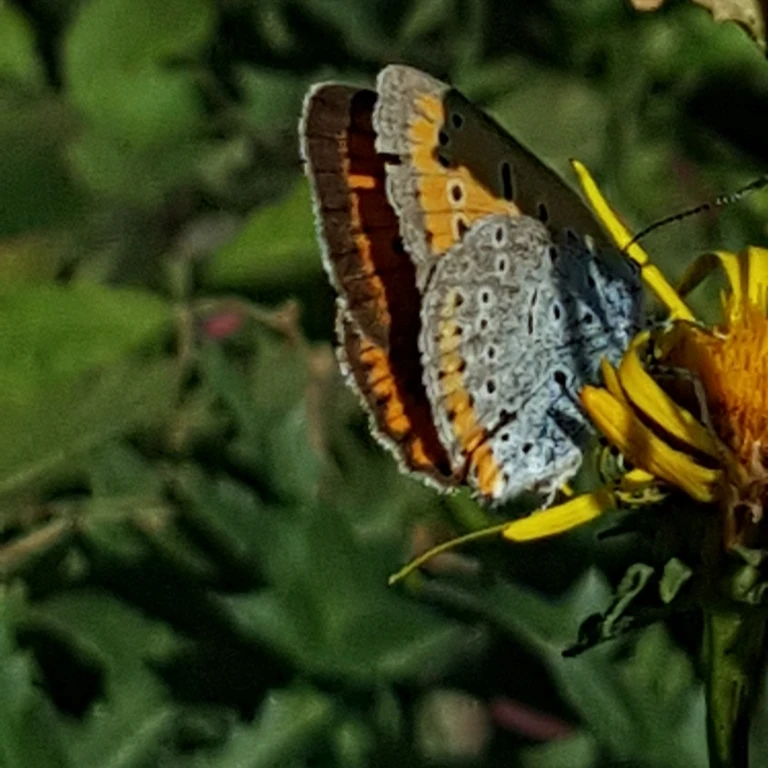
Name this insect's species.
Lycaena dispar
